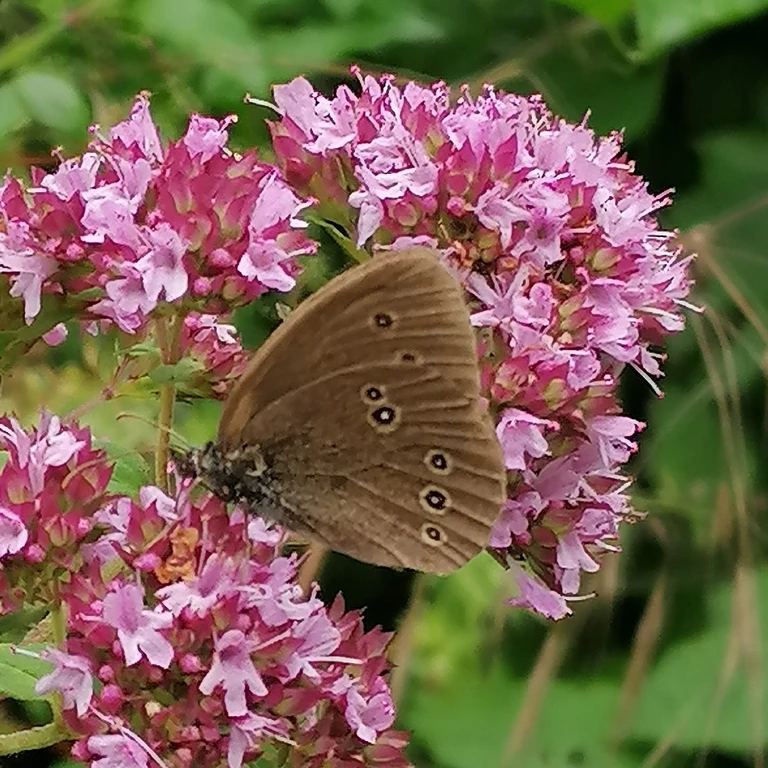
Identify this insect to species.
Aphantopus hyperantus
